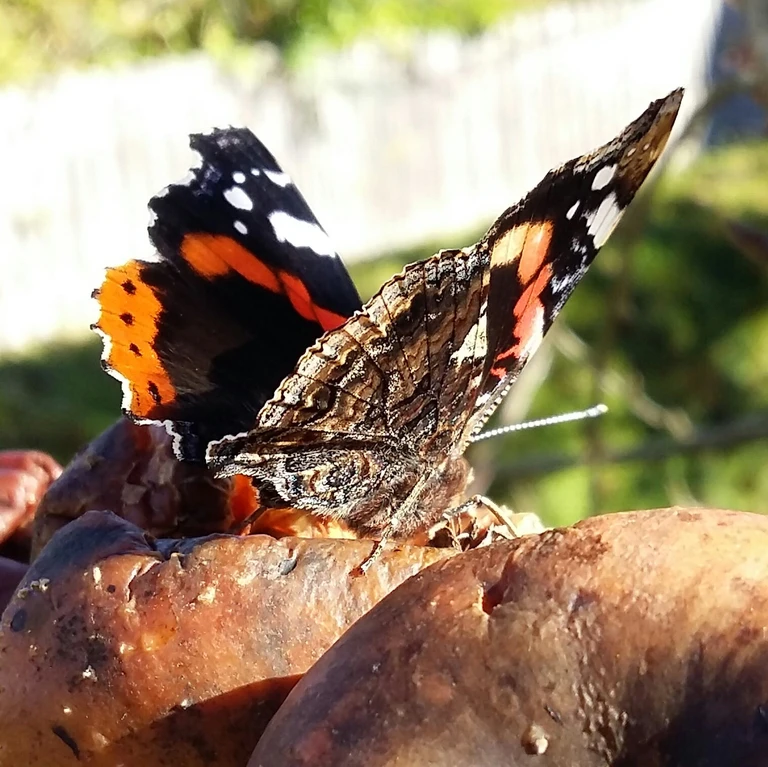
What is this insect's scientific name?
Vanessa atalanta
